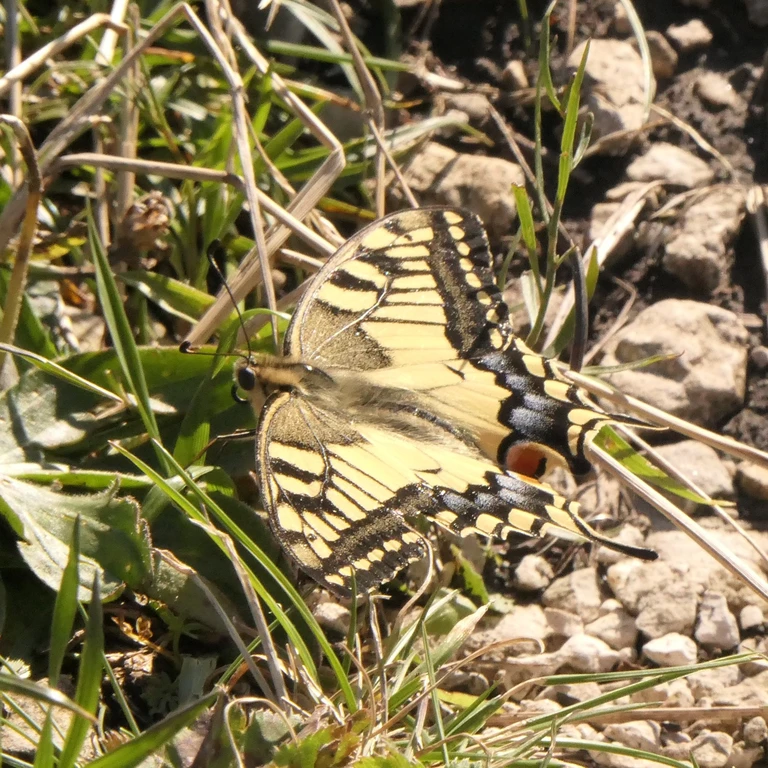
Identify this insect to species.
Papilio machaon
